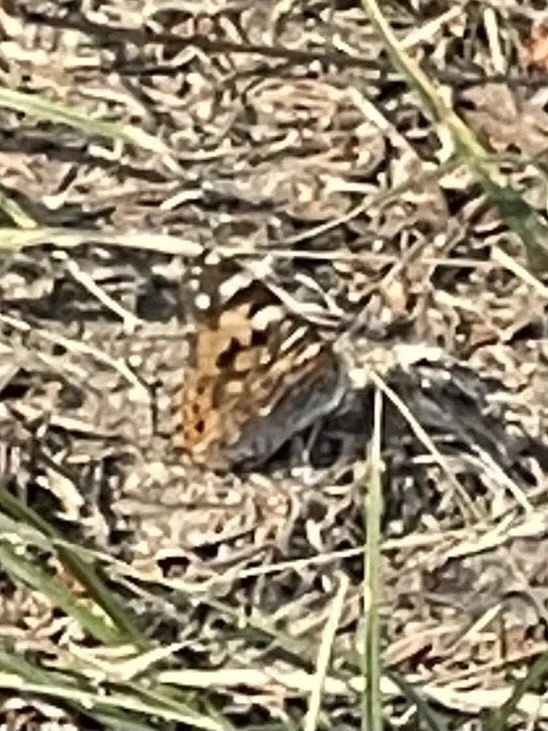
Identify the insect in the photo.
Vanessa cardui
